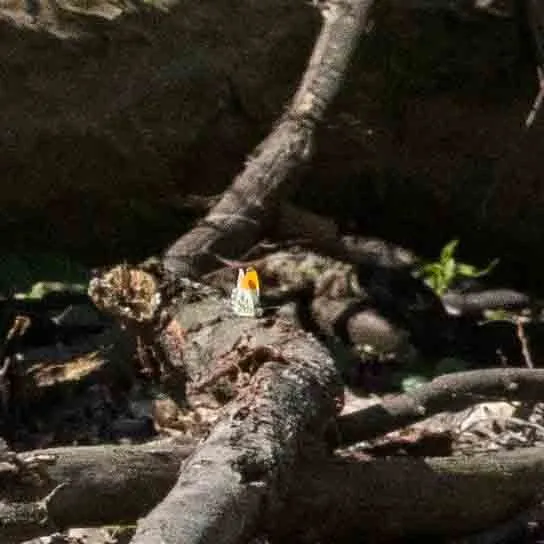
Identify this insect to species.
Anthocharis cardamines
